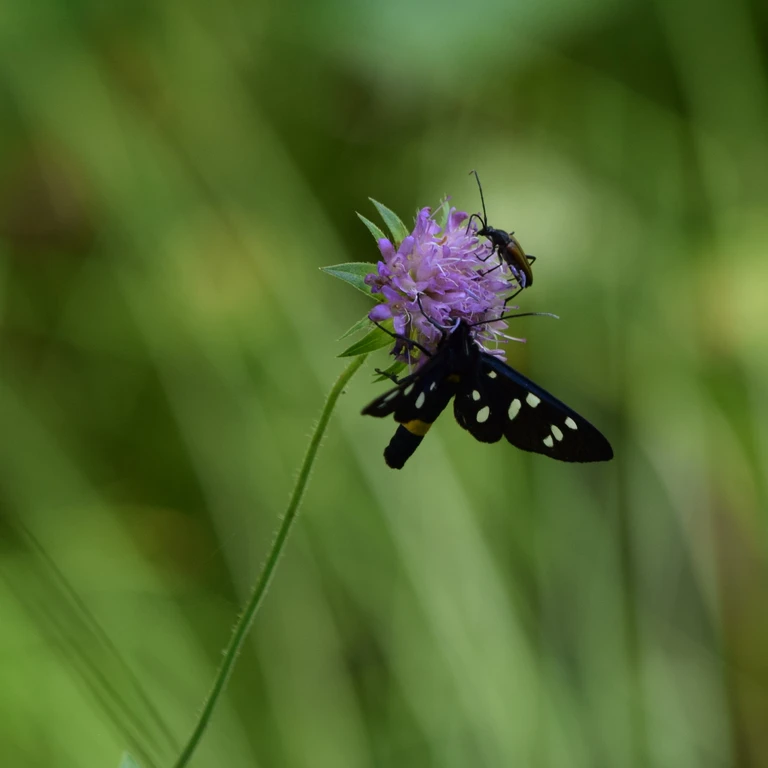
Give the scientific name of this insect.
Amata phegea
